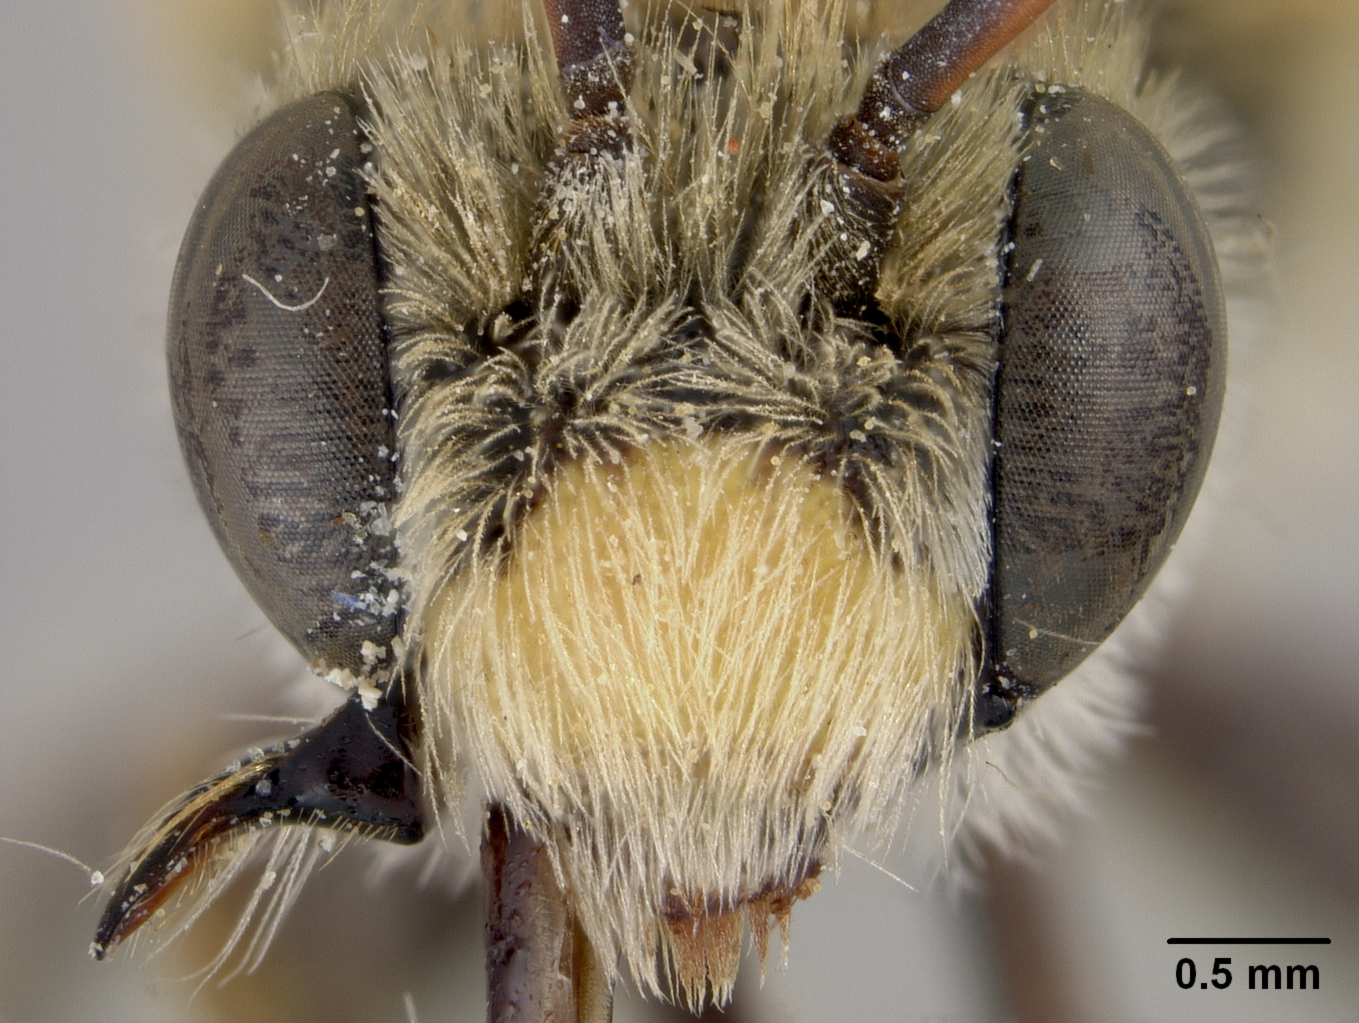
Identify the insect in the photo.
Melissodes albomarginalis
